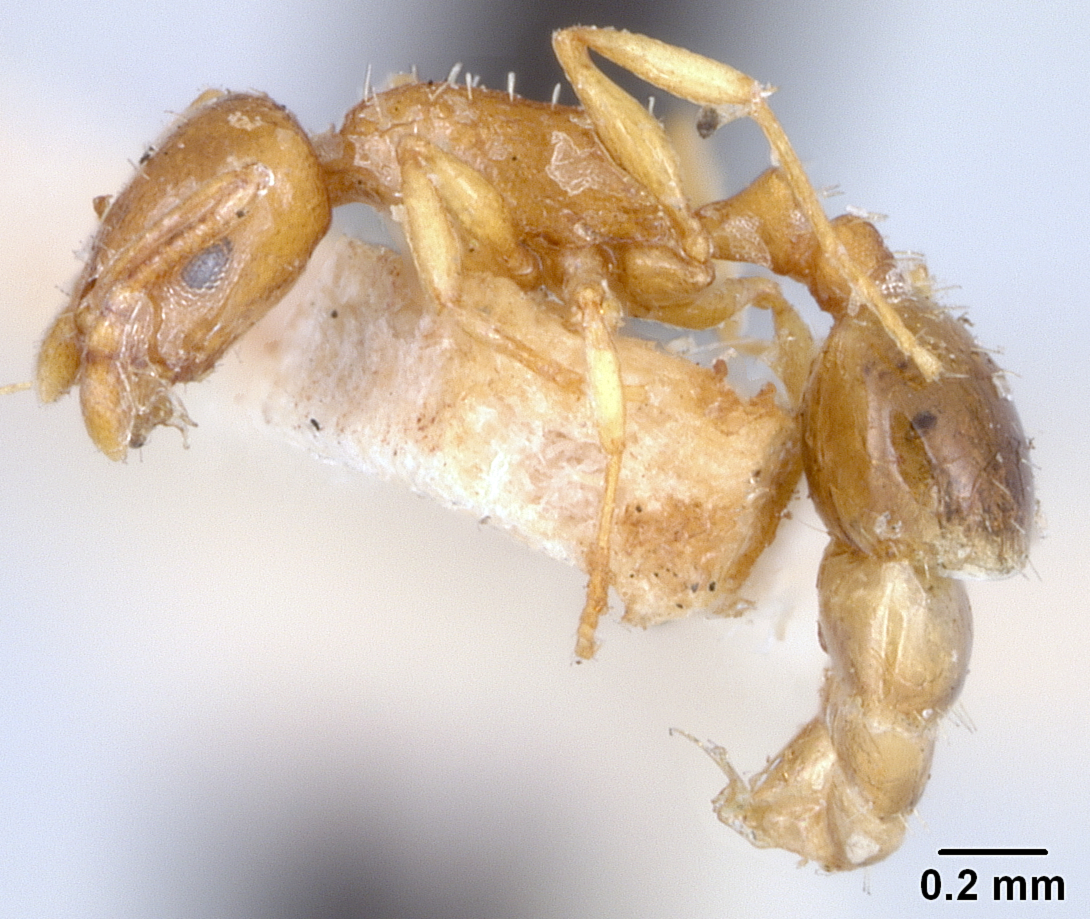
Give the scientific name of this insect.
Leptothorax tuberum
